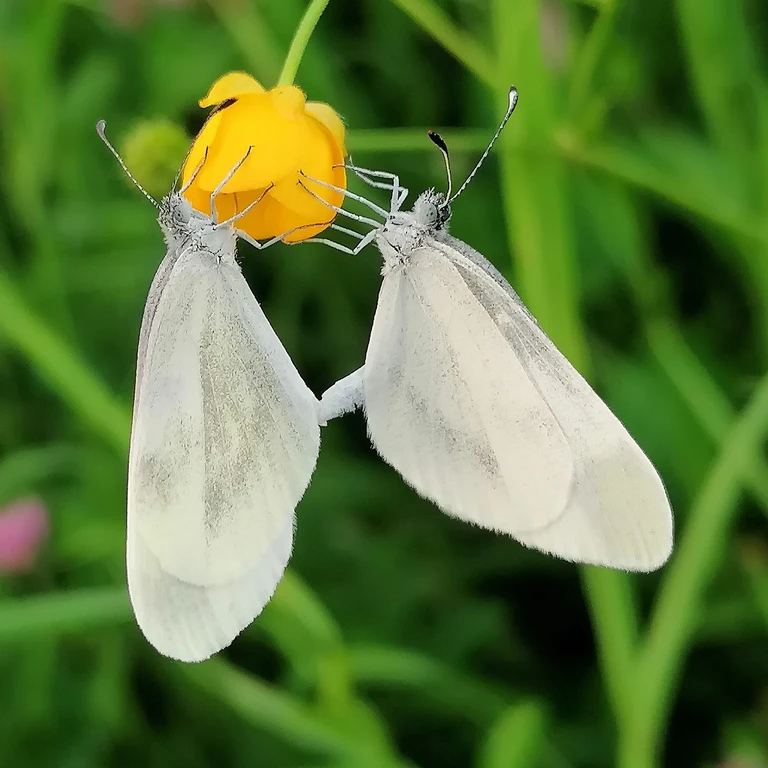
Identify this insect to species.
Leptidea sinapis/juvernica
